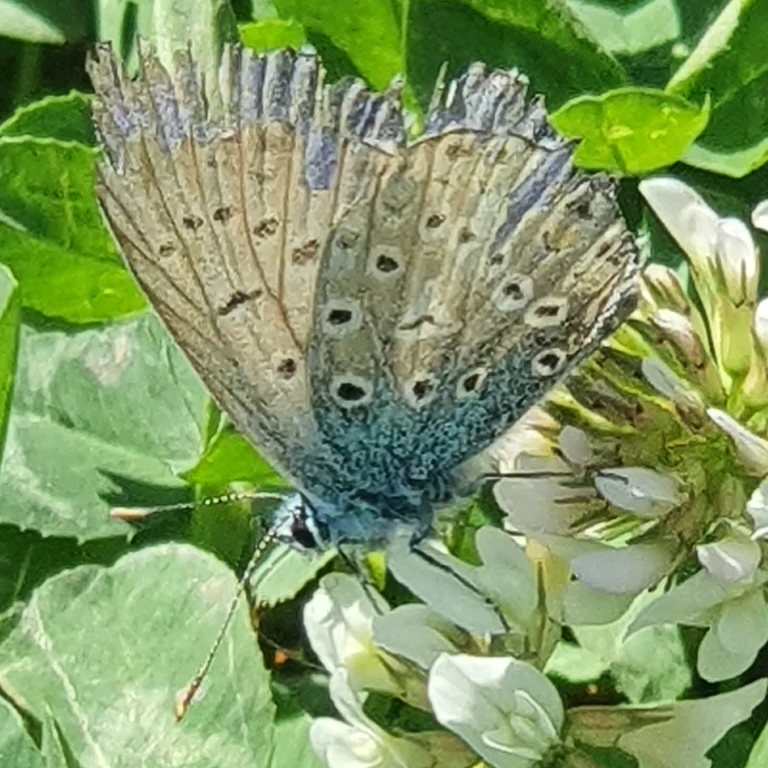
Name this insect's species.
Polyommatus icarus
